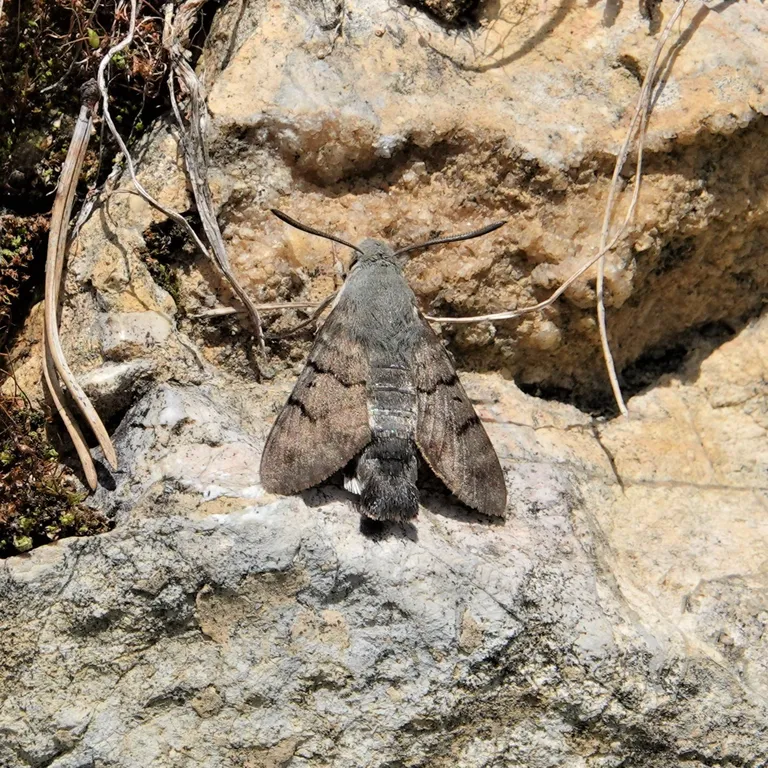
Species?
Macroglossum stellatarum
